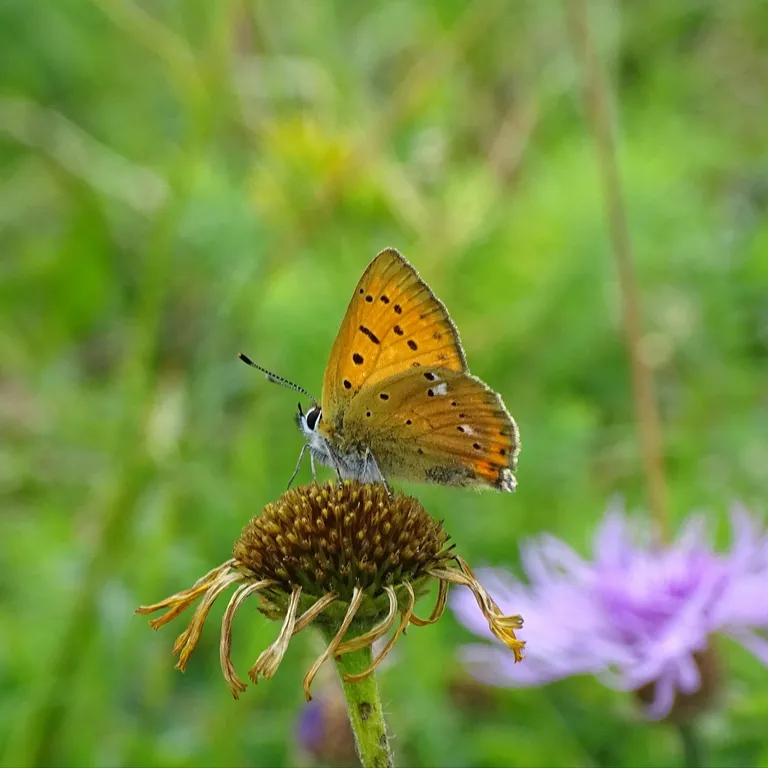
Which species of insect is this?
Lycaena virgaureae
